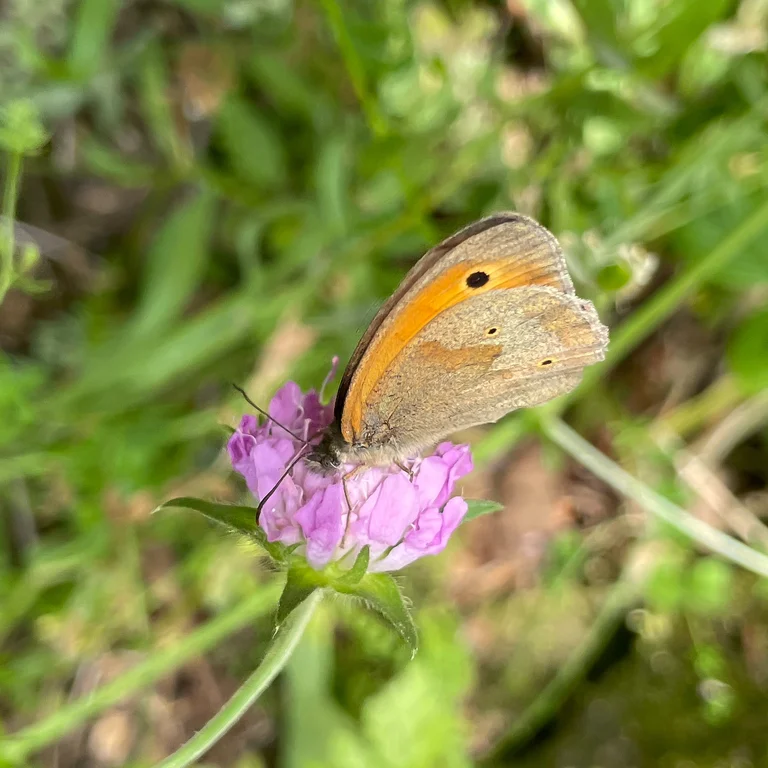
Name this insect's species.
Maniola jurtina
